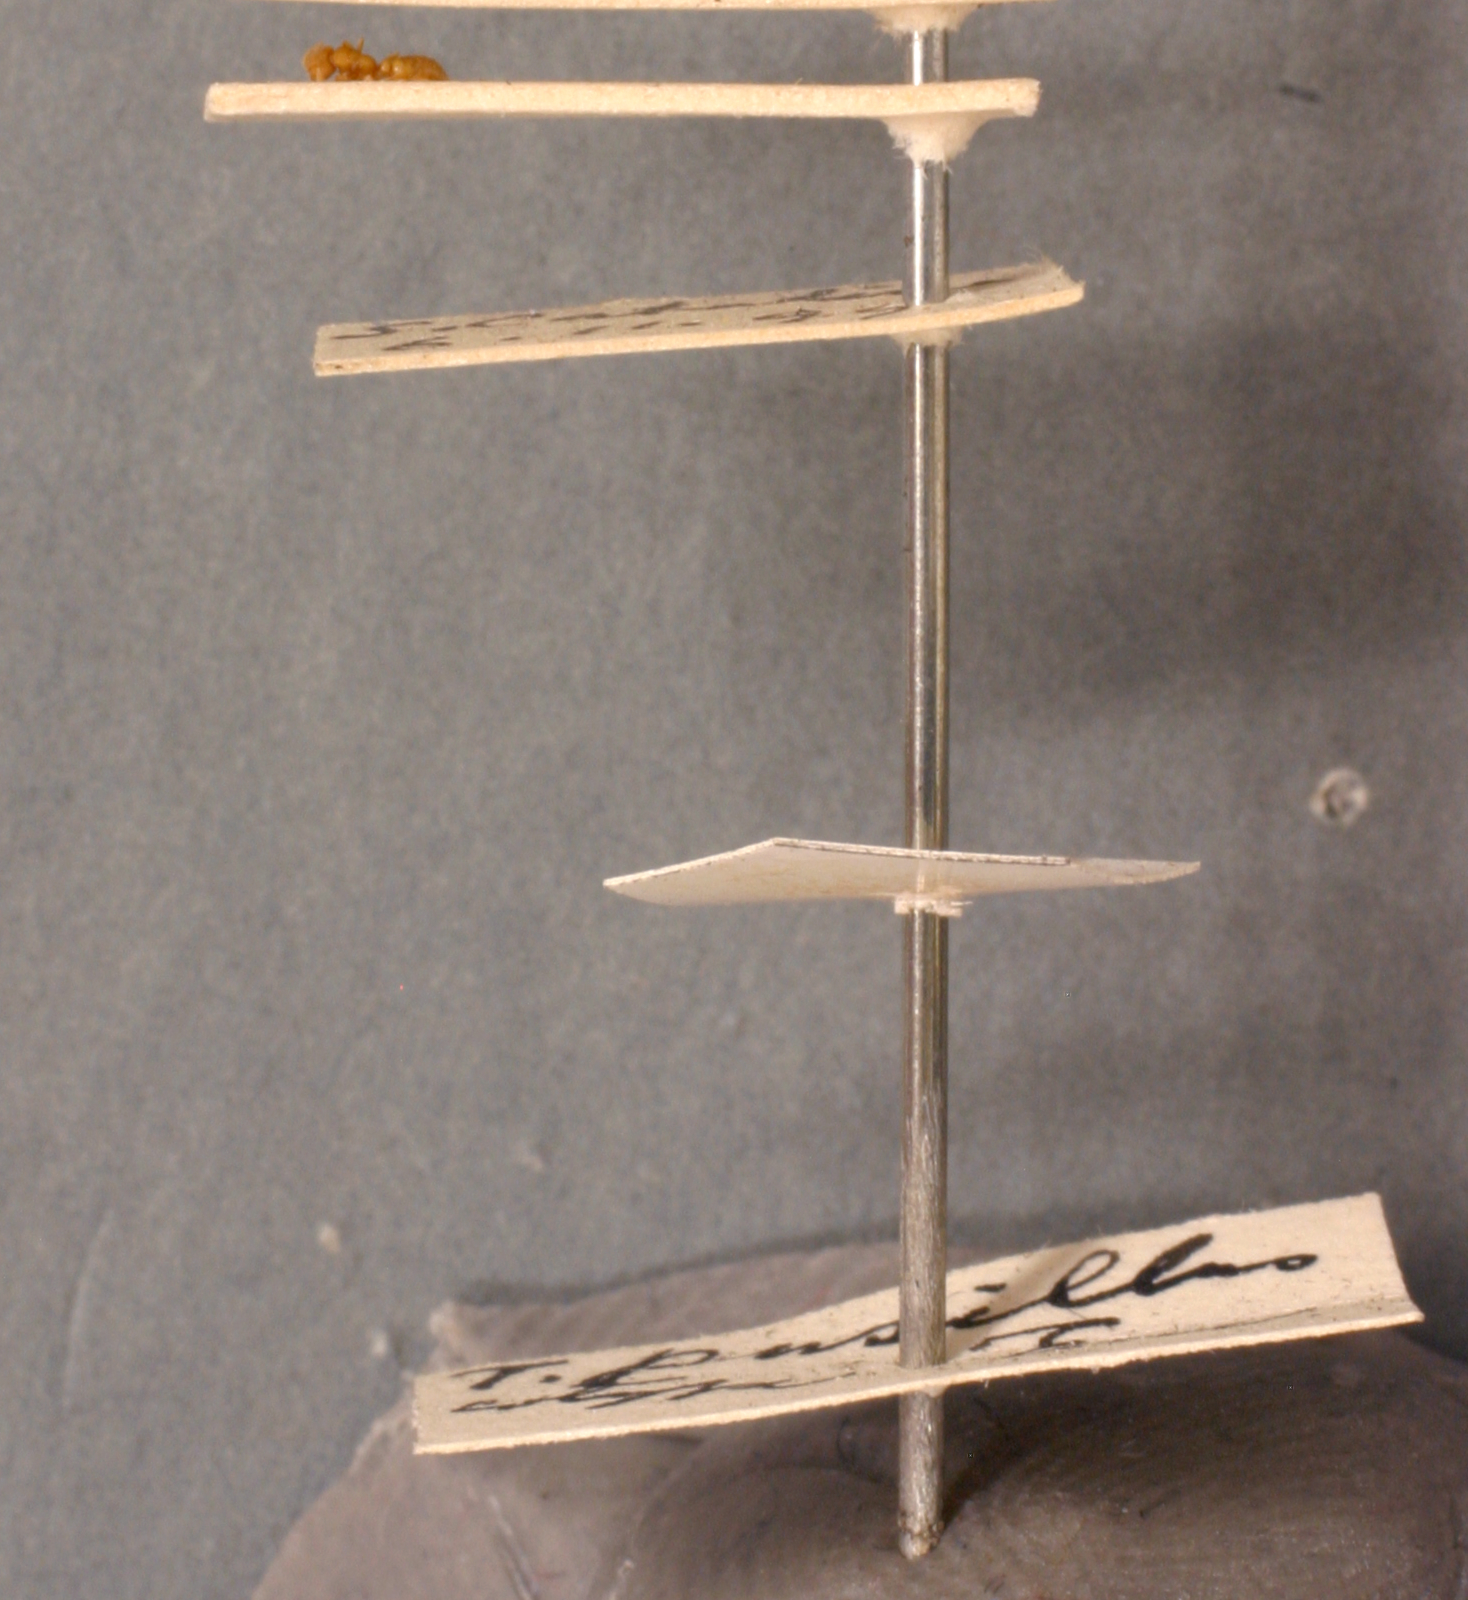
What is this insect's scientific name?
Typhlomyrmex pusillus
